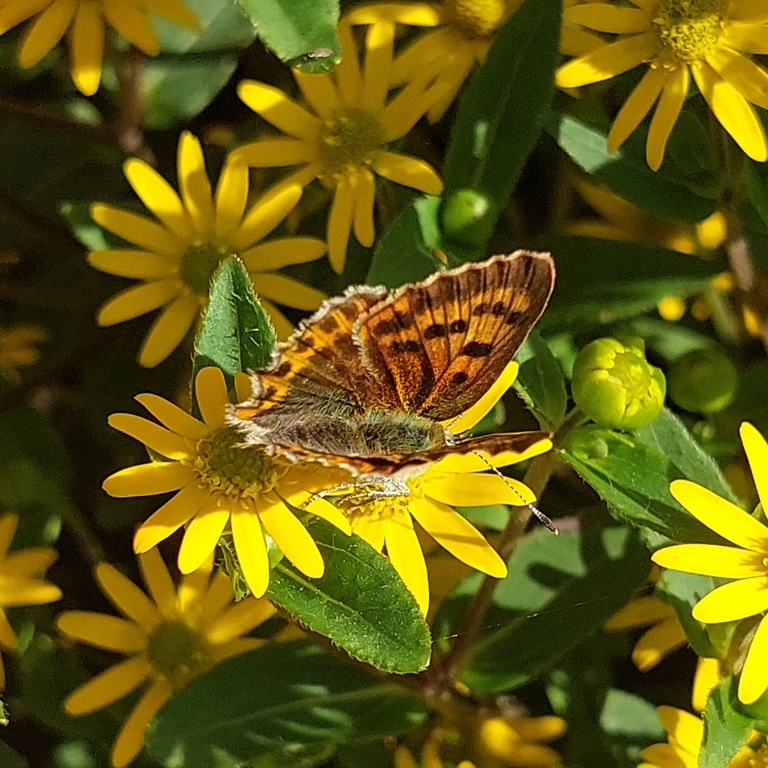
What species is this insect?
Lycaena phlaeas
